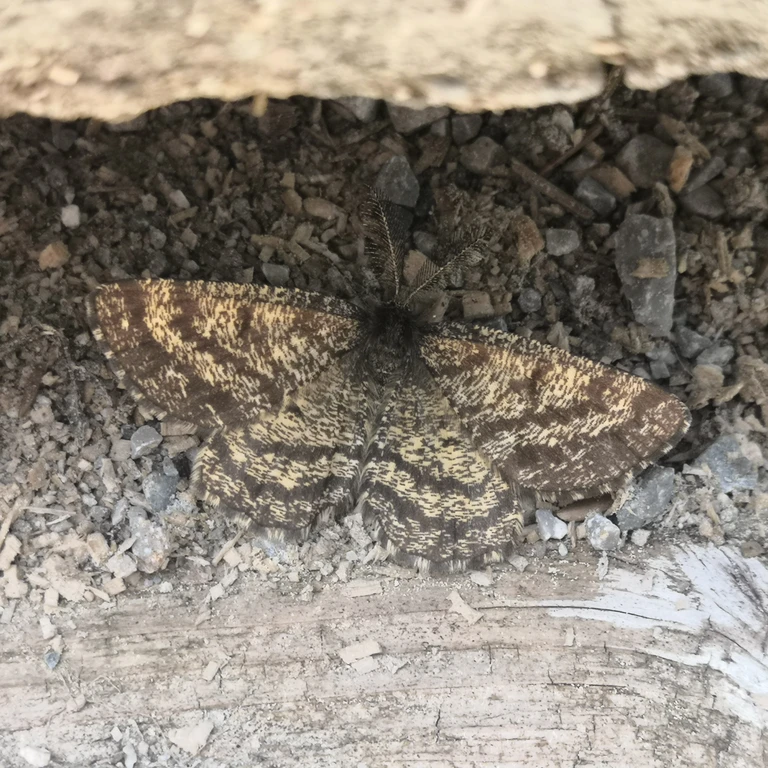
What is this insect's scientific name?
Ematurga atomaria
